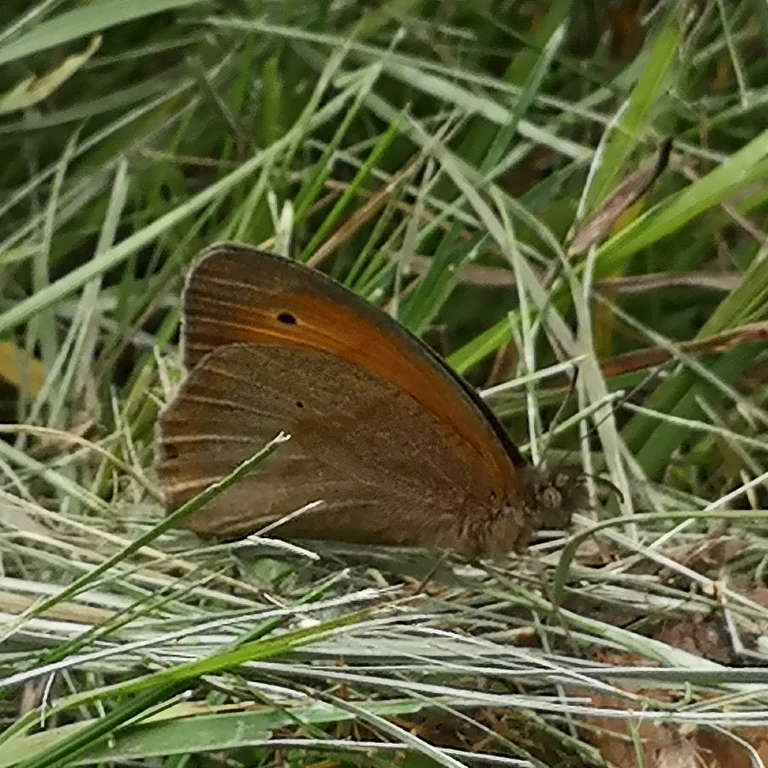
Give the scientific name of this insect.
Maniola jurtina
